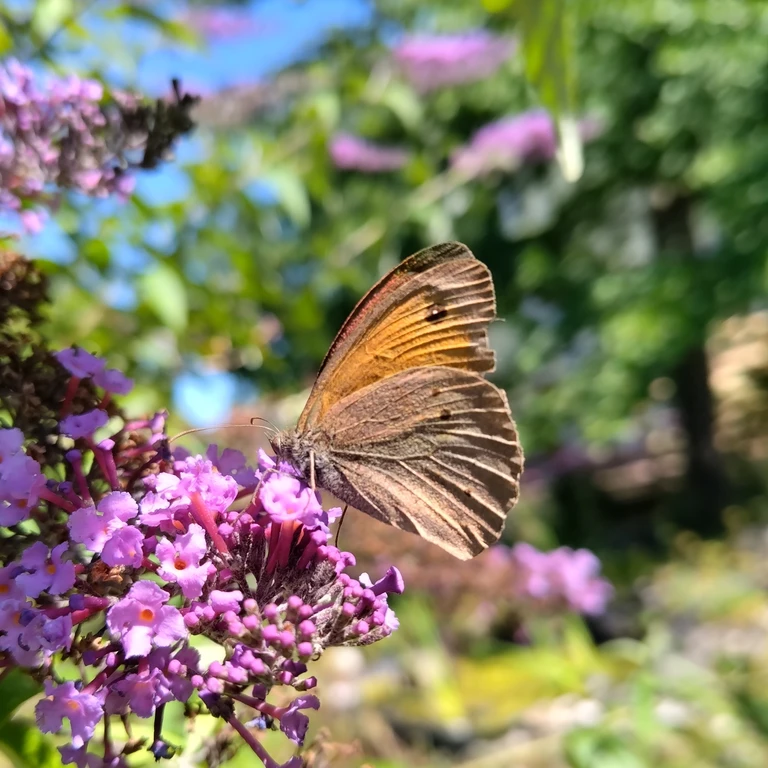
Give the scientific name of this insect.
Maniola jurtina
